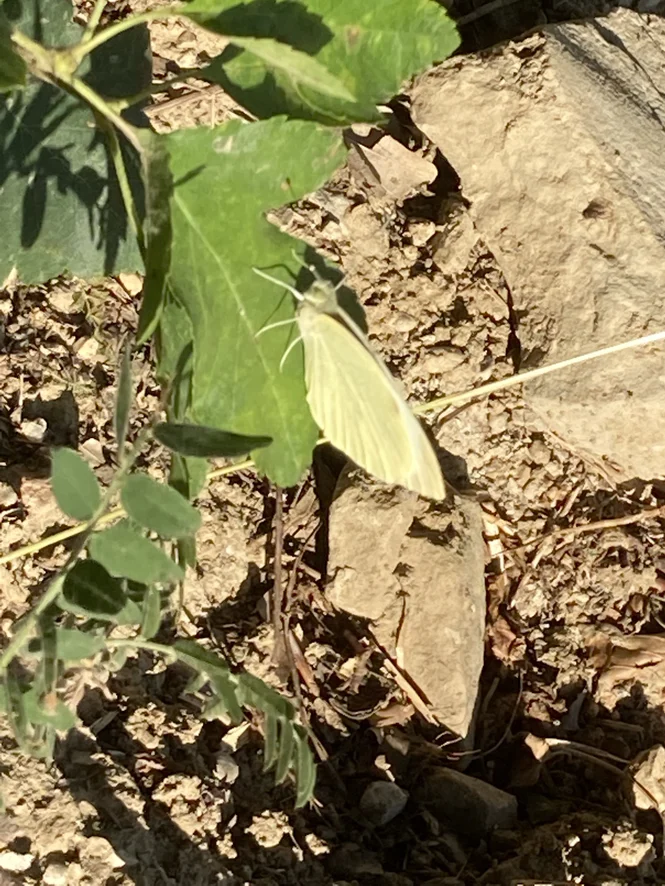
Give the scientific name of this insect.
Pieris brassicae
